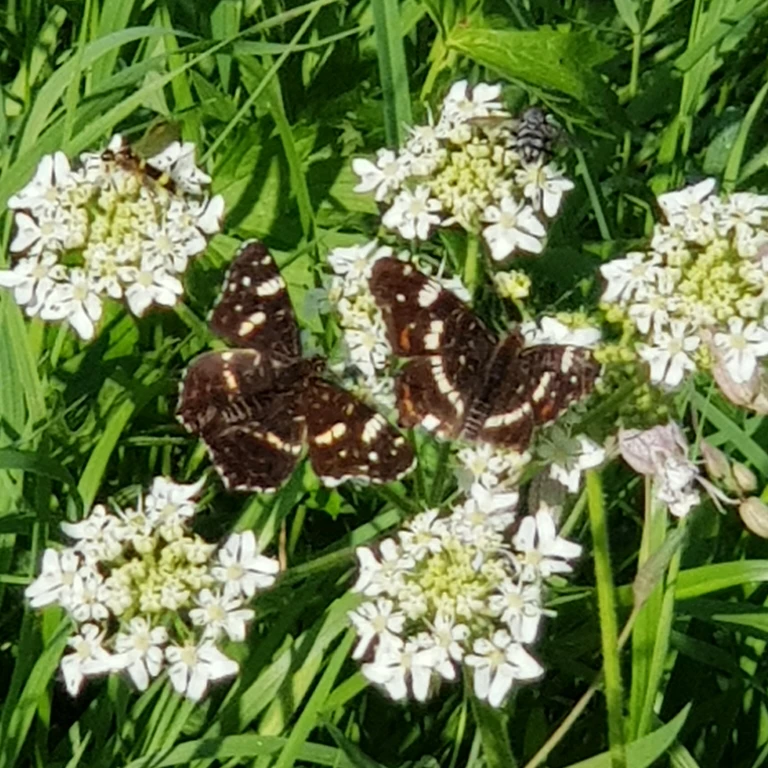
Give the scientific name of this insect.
Araschnia levana
